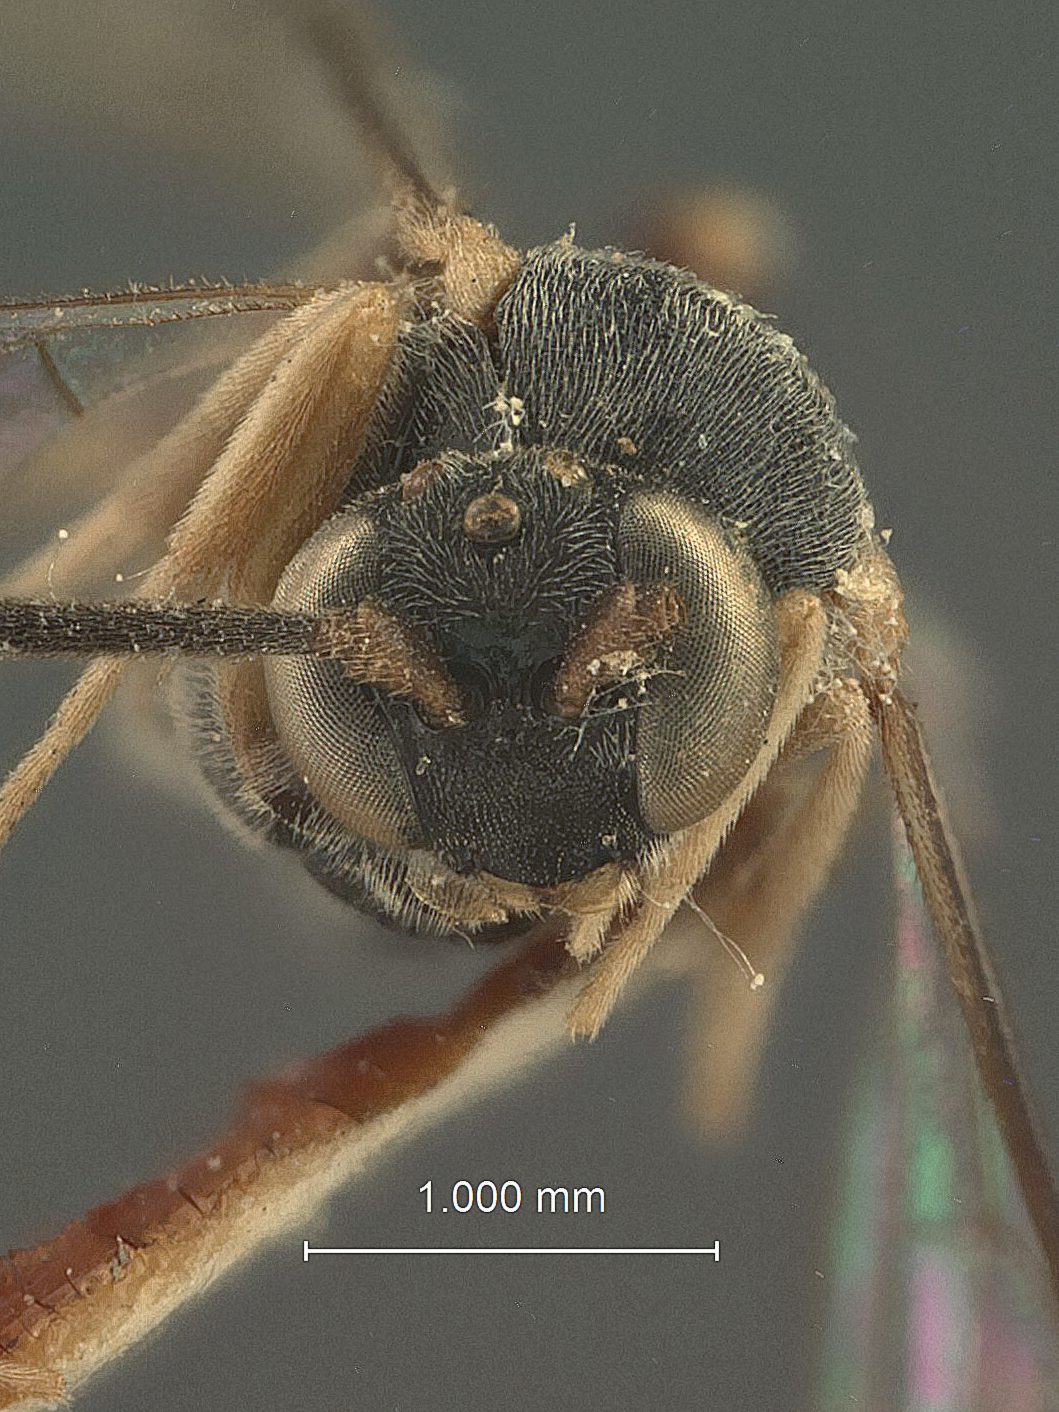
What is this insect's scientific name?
Limneria limenitidis
